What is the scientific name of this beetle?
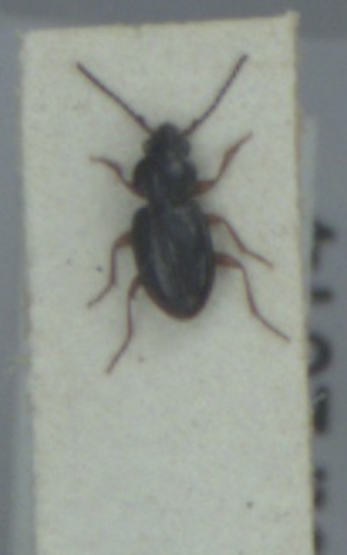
Bembidion mannerheimii
